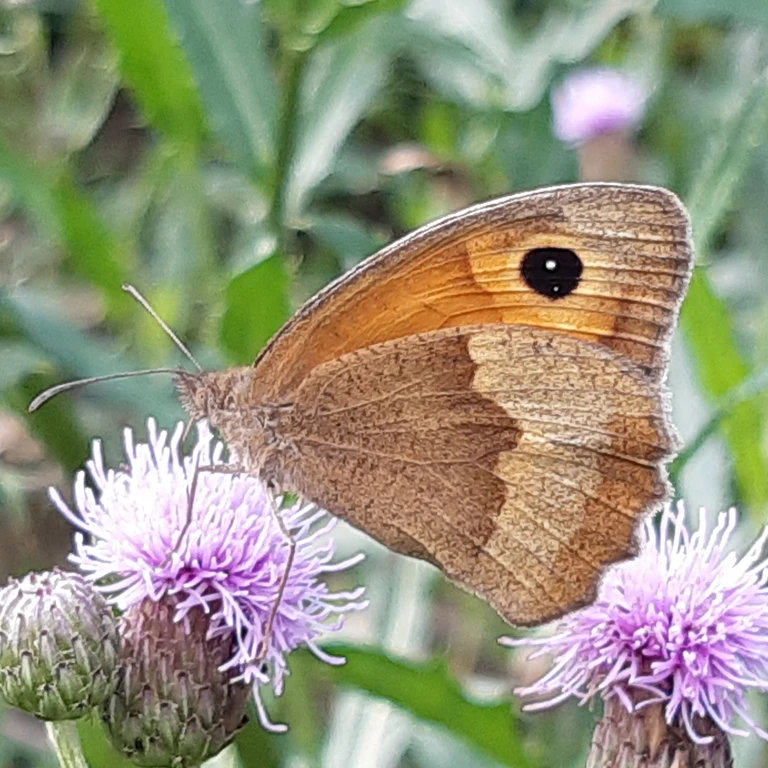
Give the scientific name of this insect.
Maniola jurtina
